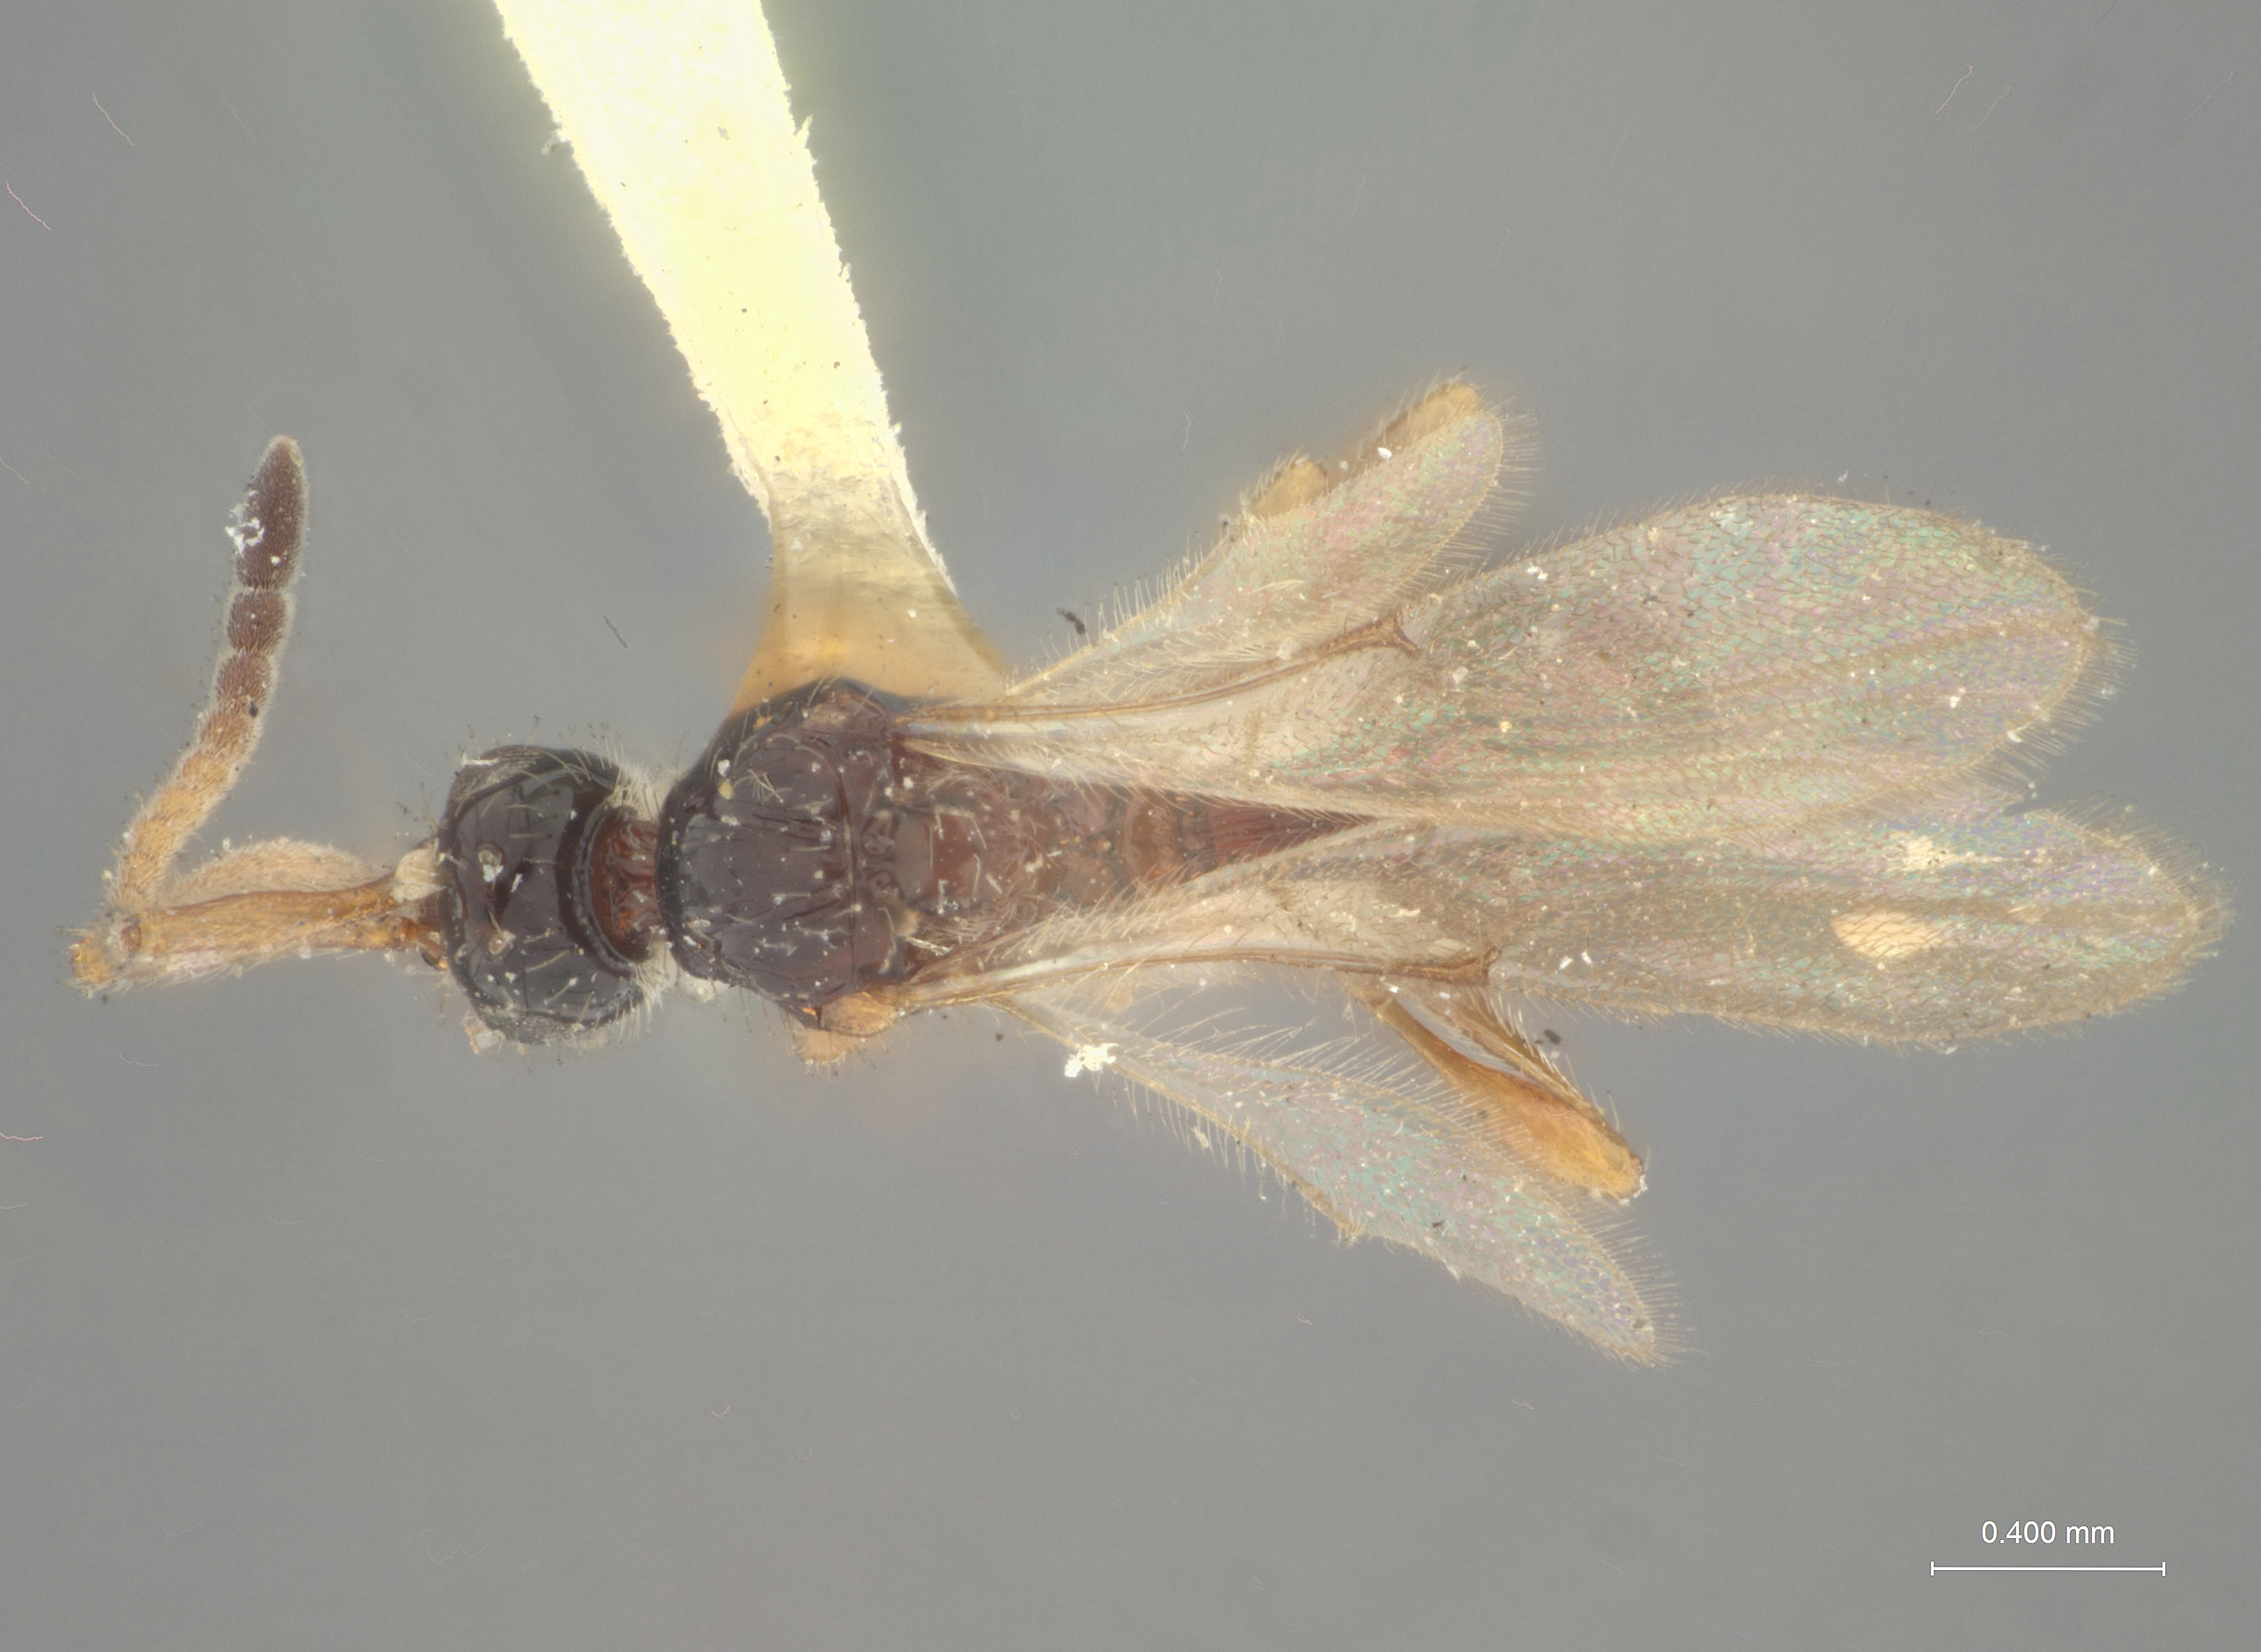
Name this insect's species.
Paramesius spinosus
